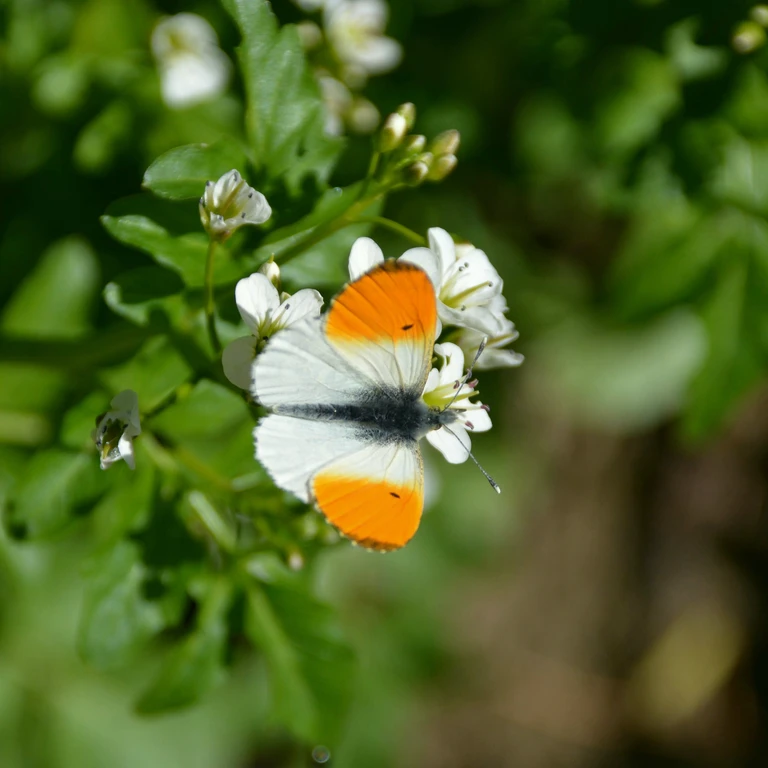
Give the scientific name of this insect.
Anthocharis cardamines
